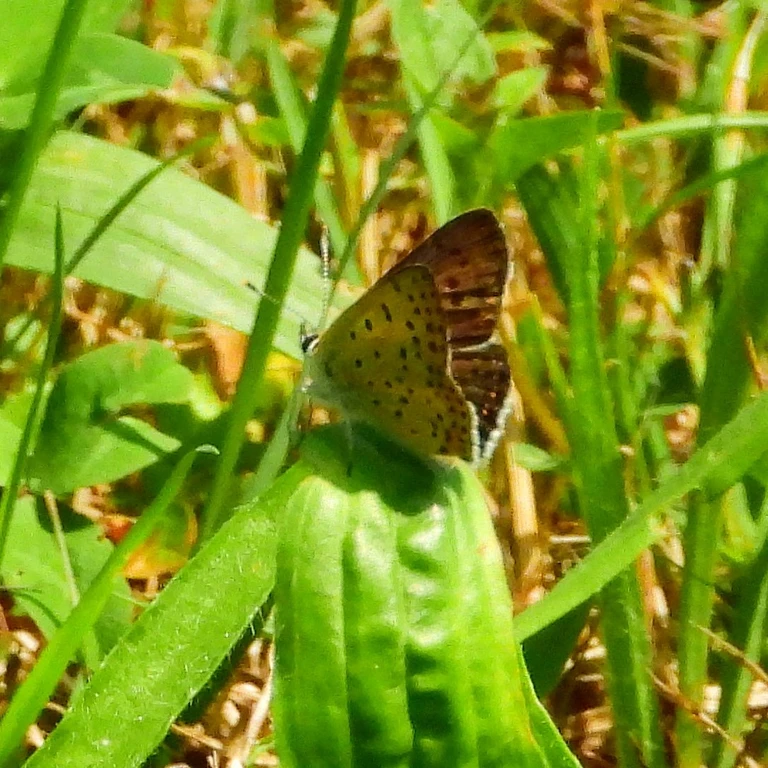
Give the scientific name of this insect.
Lycaena tityrus (also Loweia tityrus)
